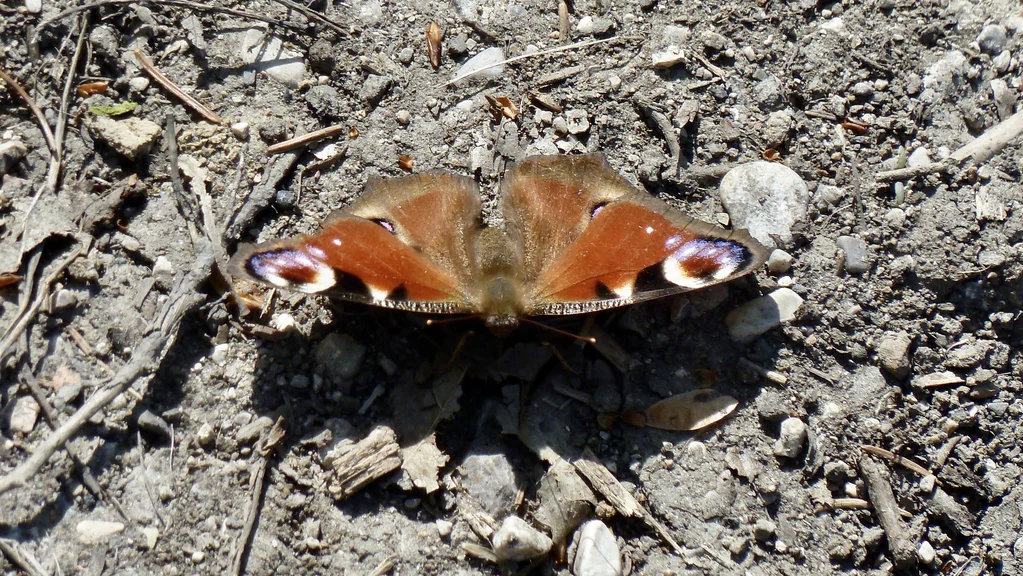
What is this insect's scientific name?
Aglais io
